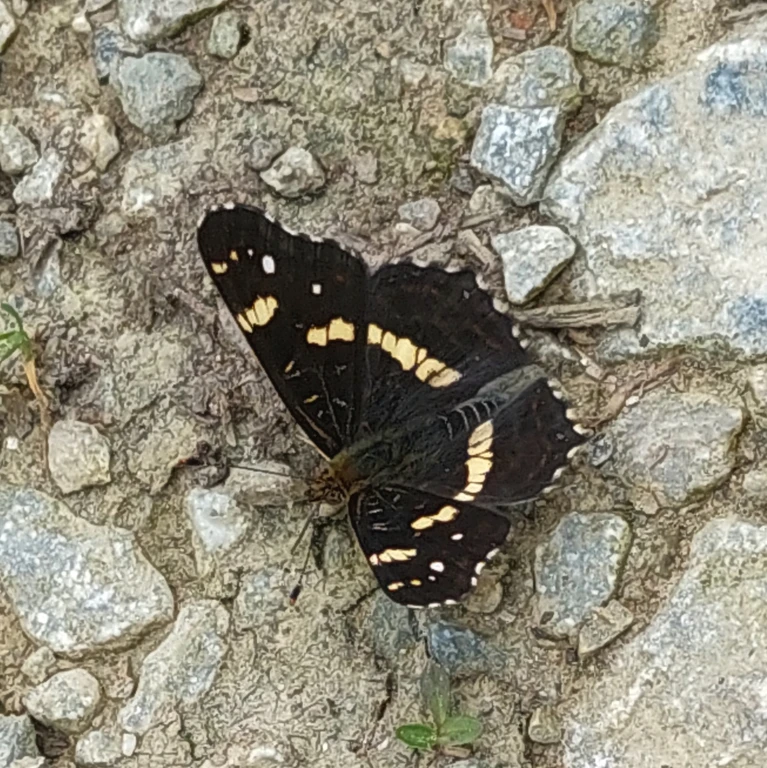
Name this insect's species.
Araschnia levana
